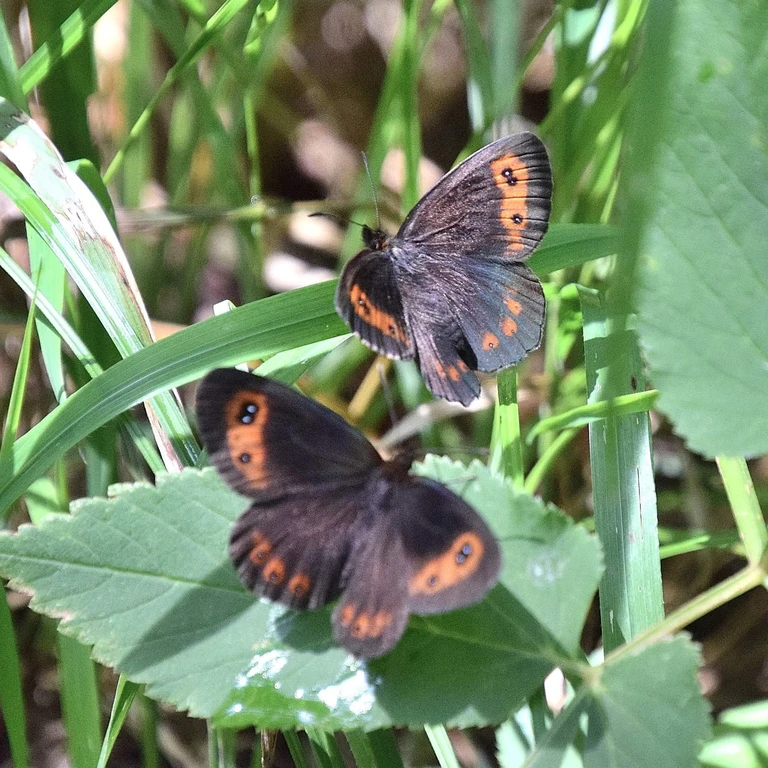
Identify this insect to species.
Erebia aethiops
